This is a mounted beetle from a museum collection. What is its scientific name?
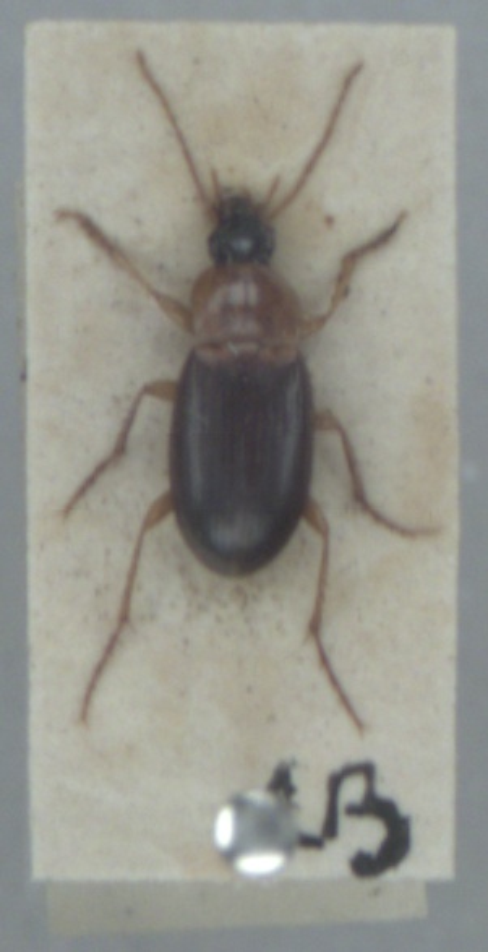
Calathus melanocephalus
